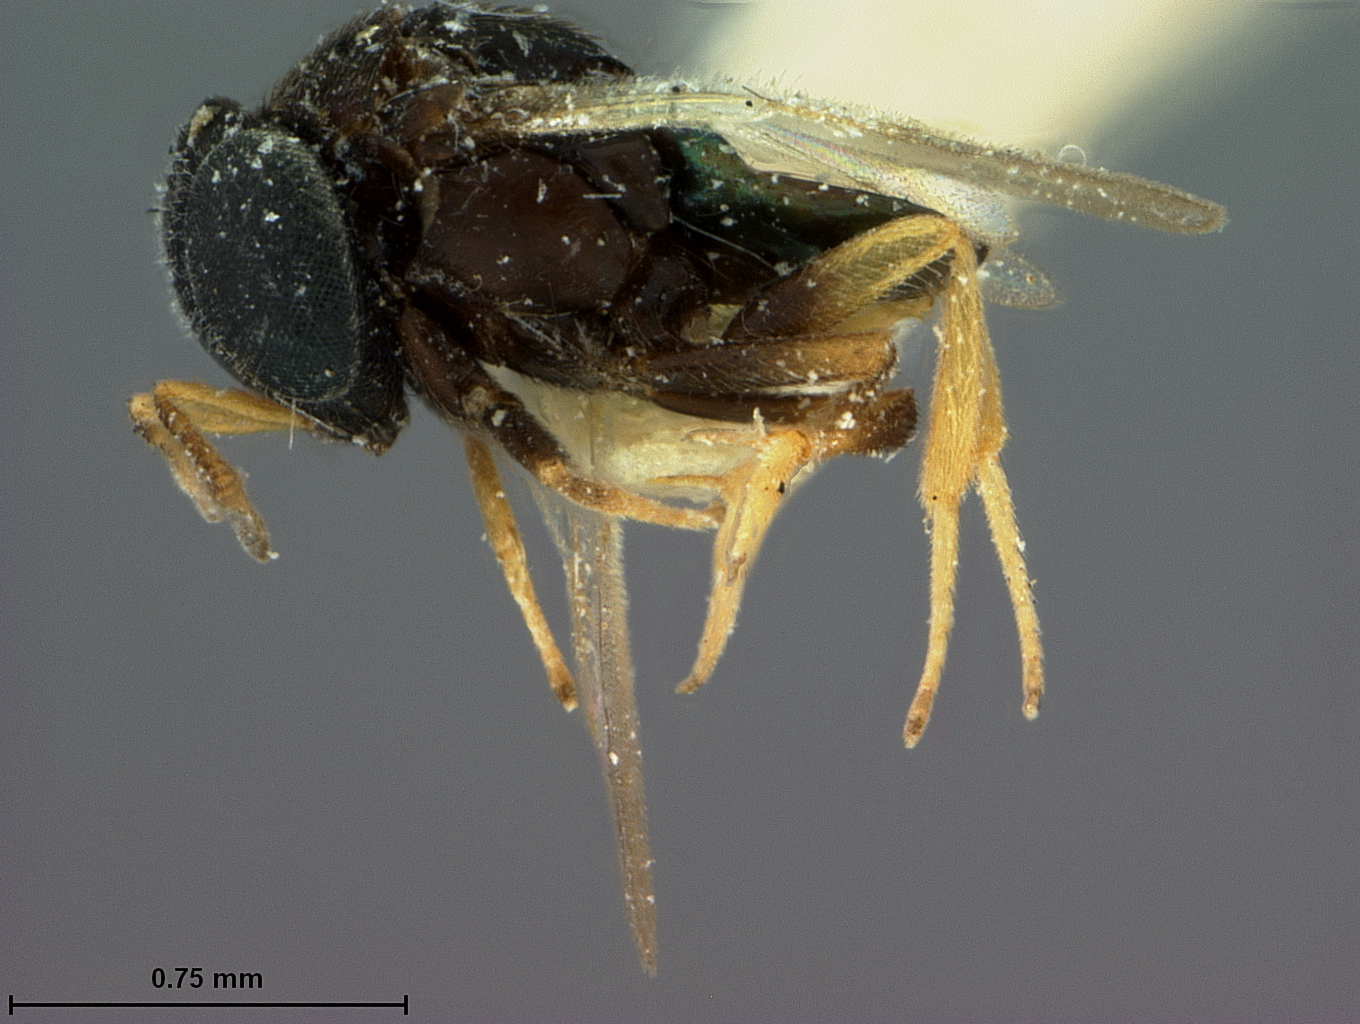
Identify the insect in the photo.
Coccophoctonus dactylopii
